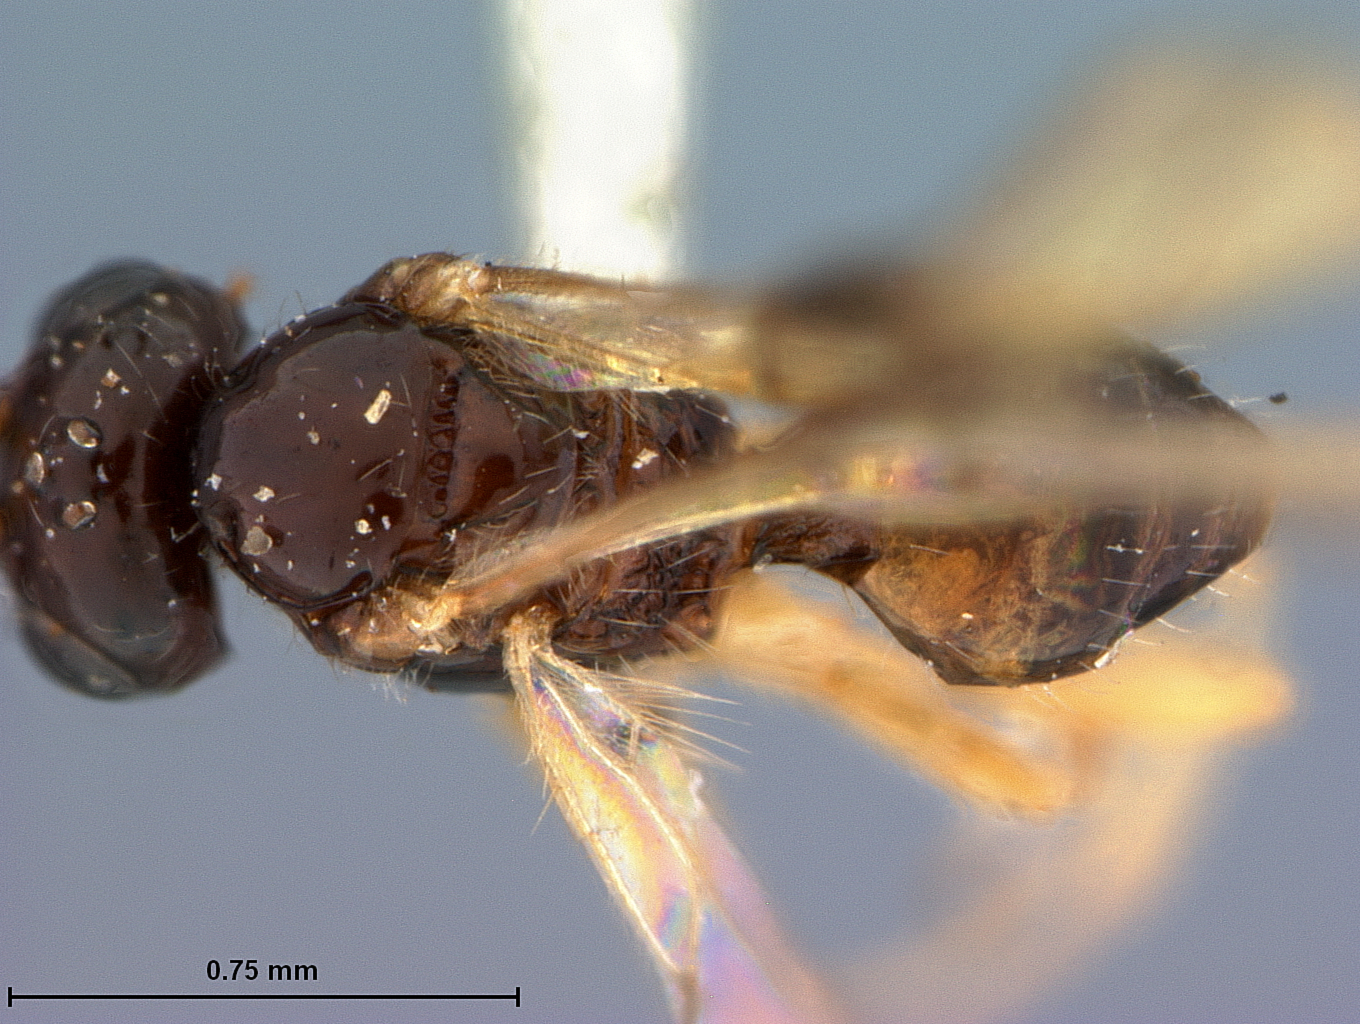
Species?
Opius striatoides
